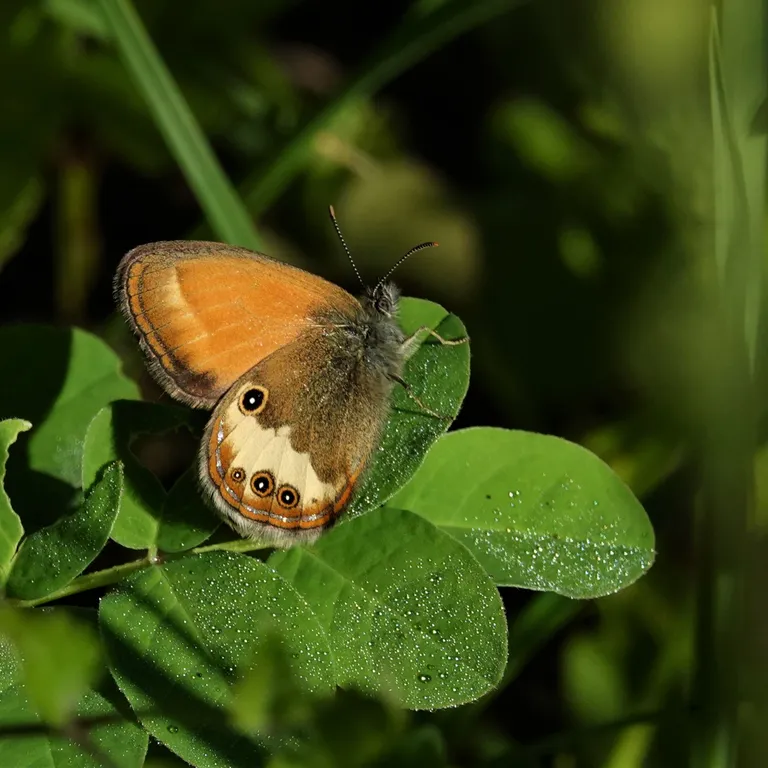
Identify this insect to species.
Coenonympha arcania
